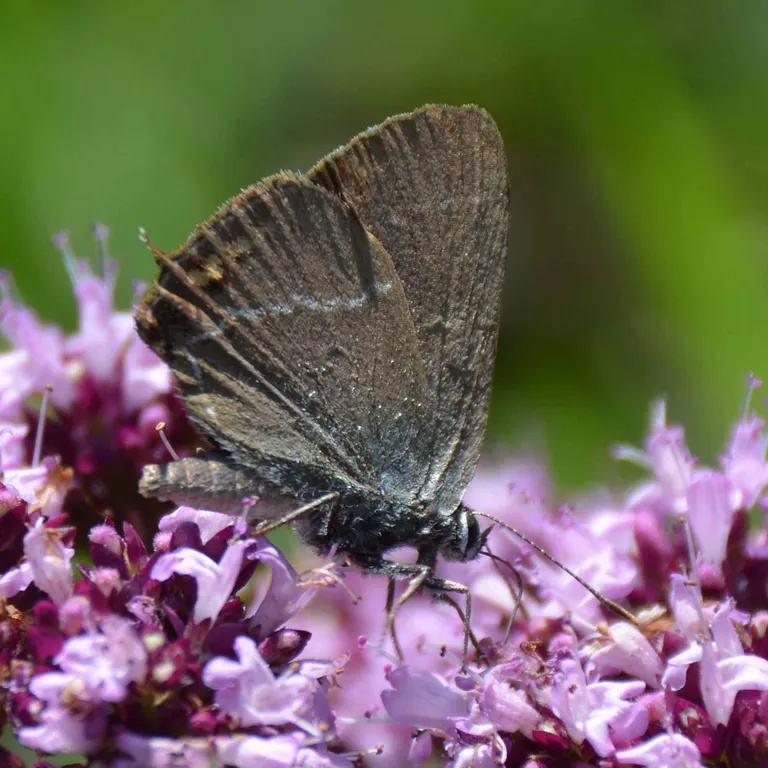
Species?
Satyrium spini (also Tuttiola spini)
